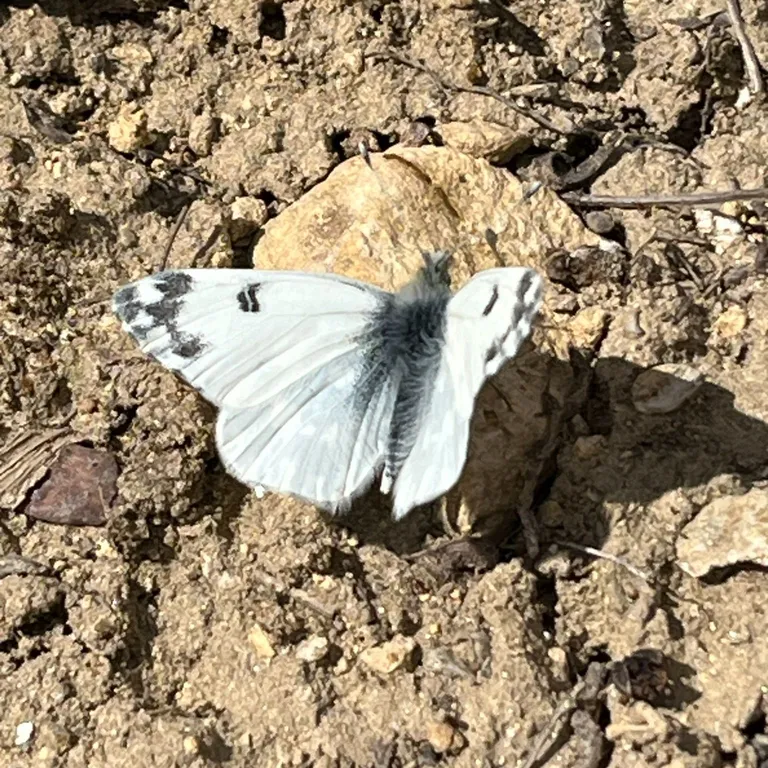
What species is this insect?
Pontia edusa
